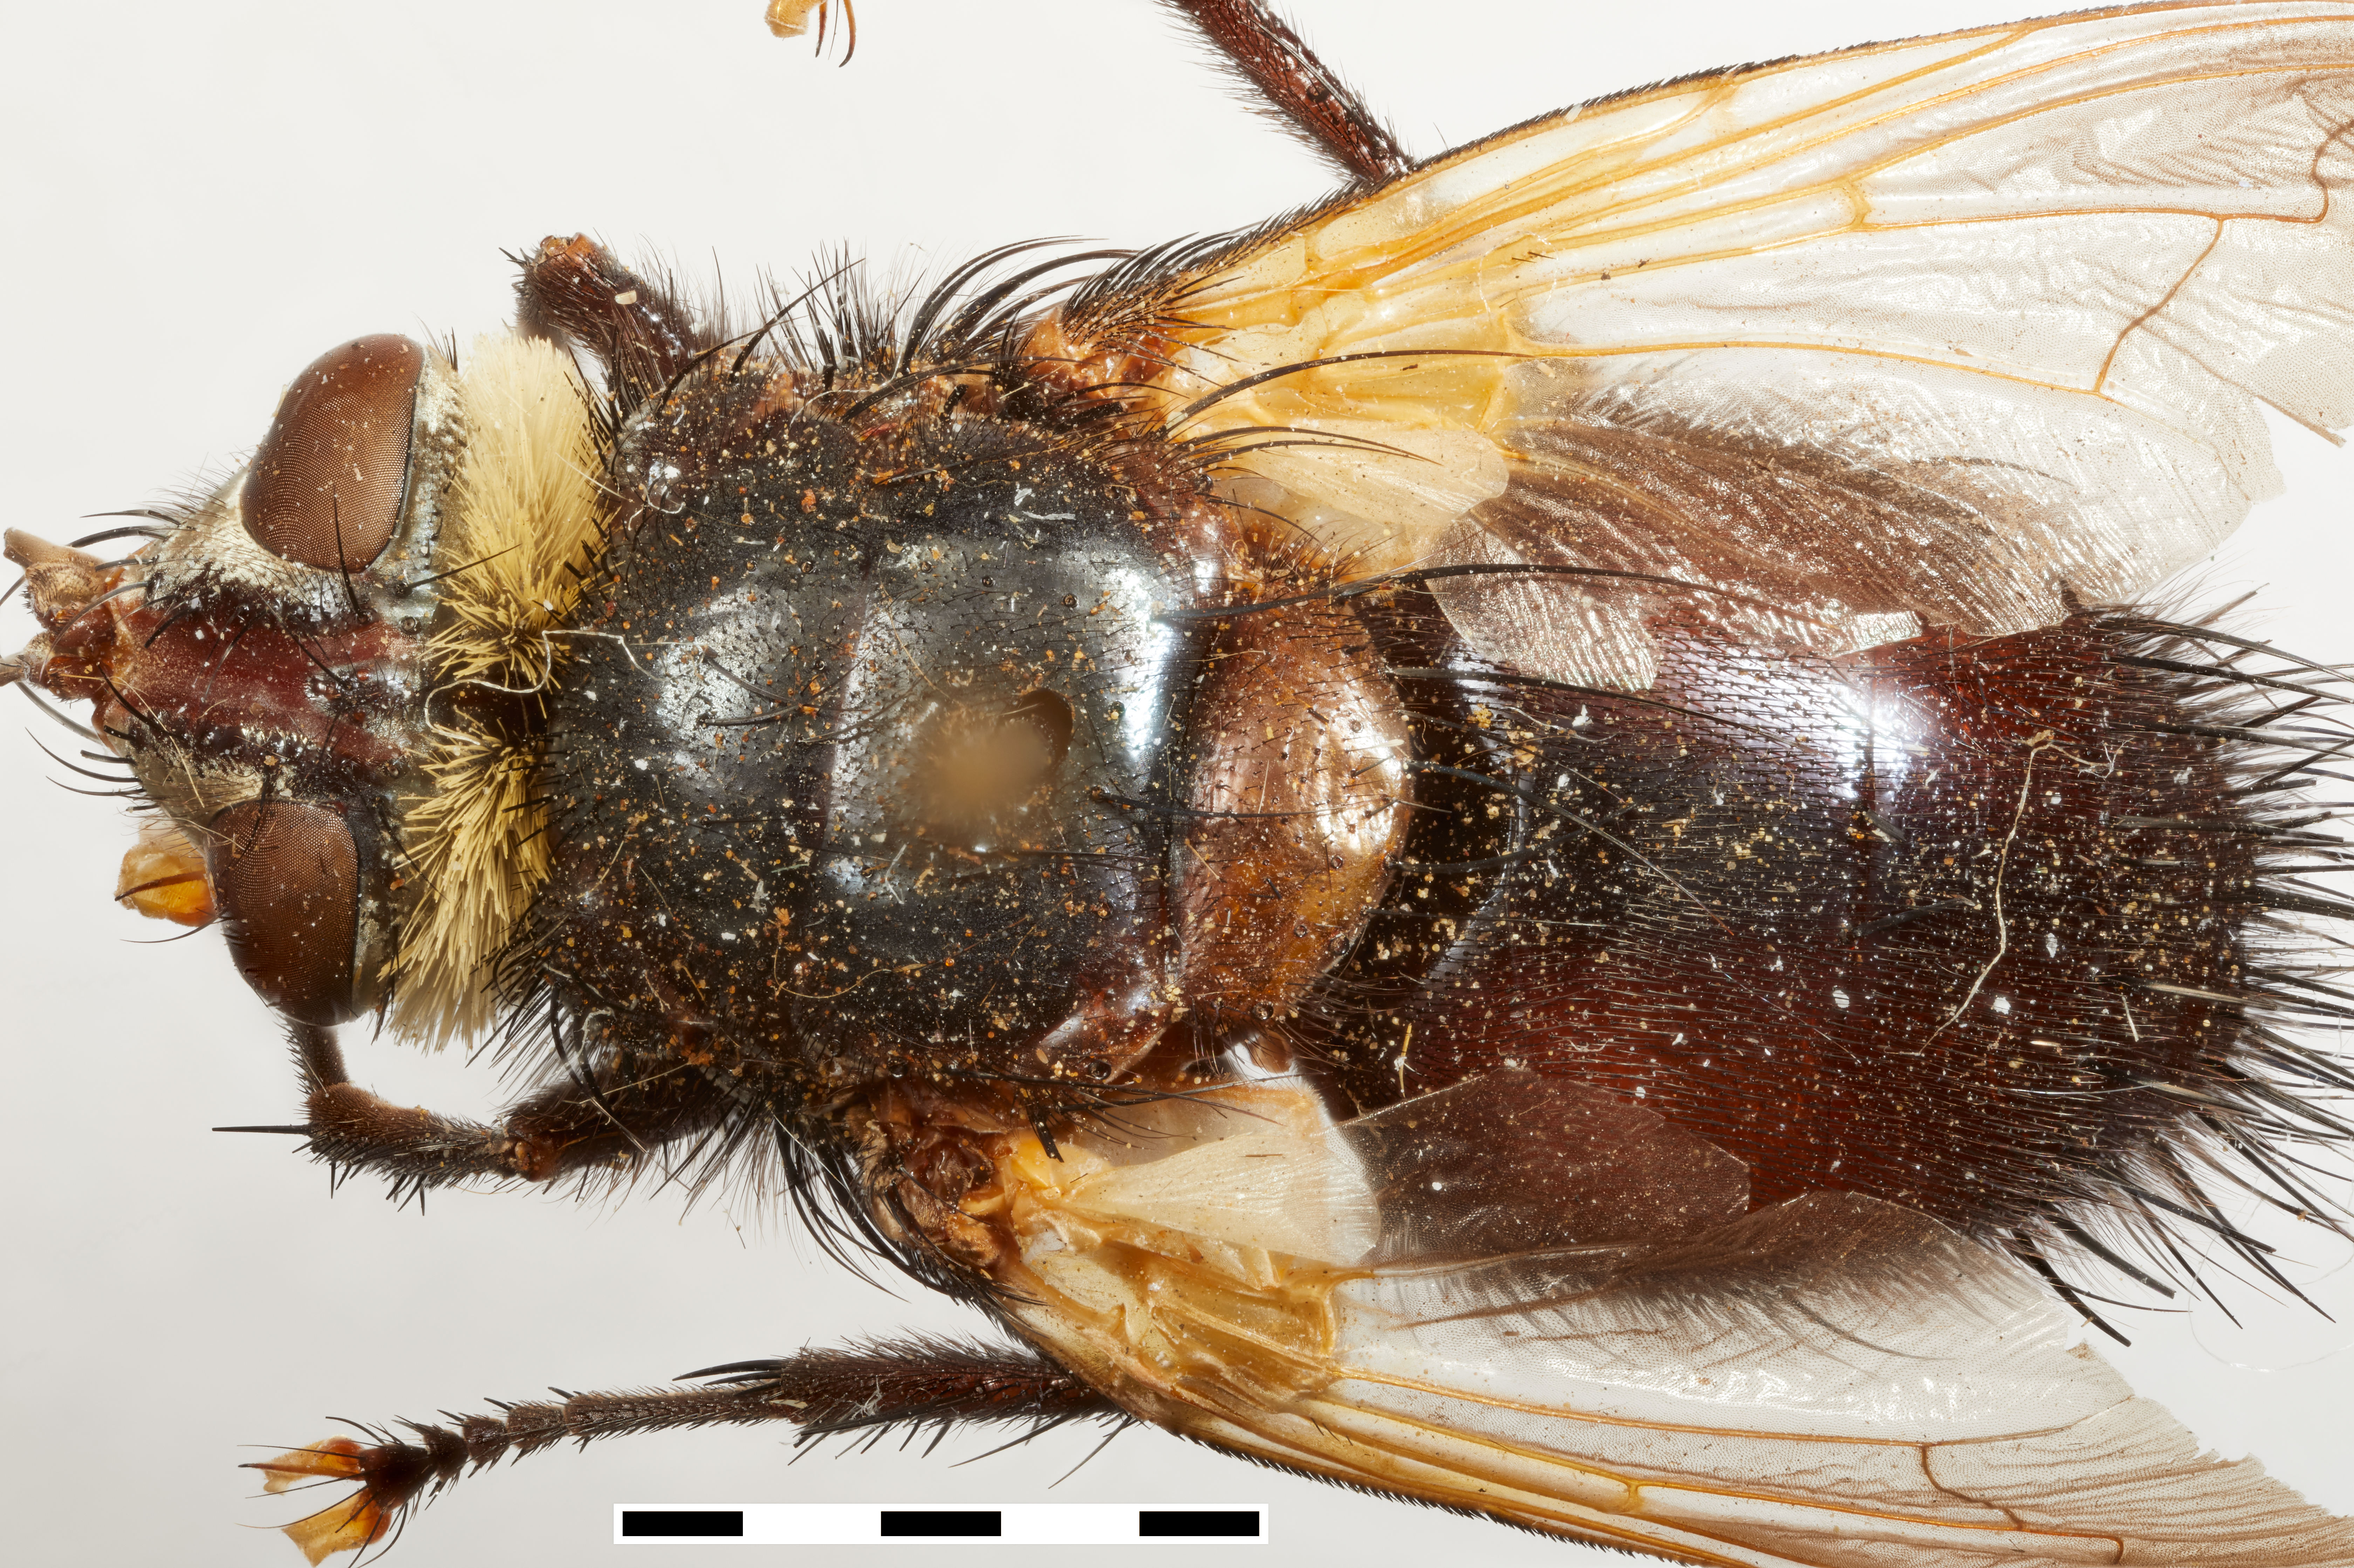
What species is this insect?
Upodemocera robinsoni
